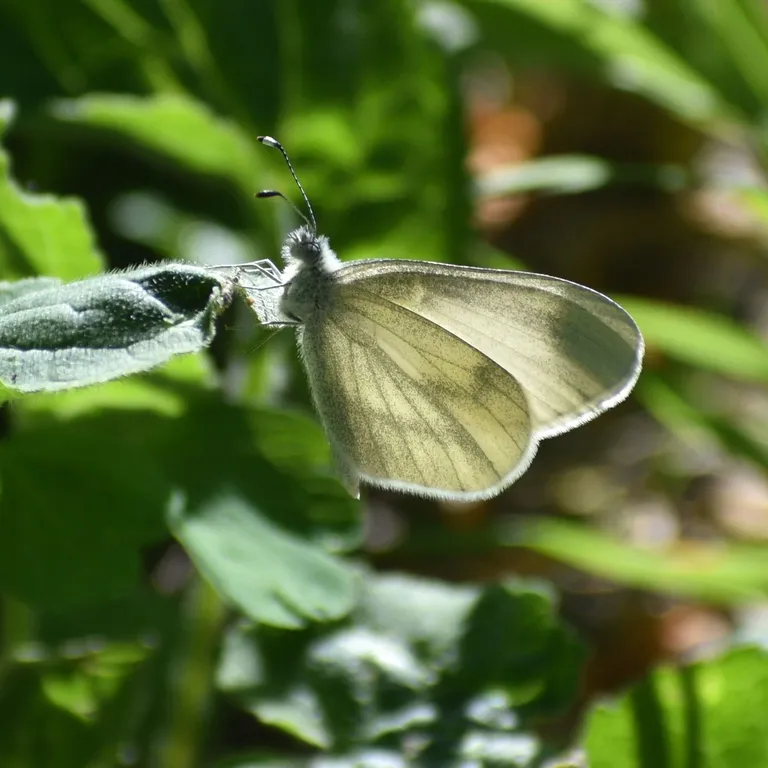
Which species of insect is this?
Leptidea sinapis/juvernica
